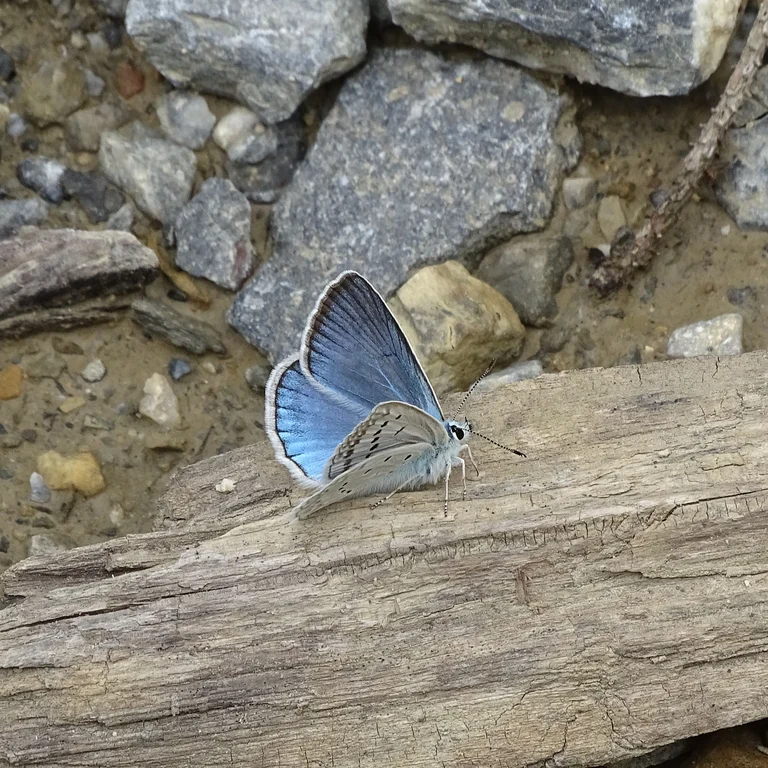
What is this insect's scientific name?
Polyommatus daphnis
